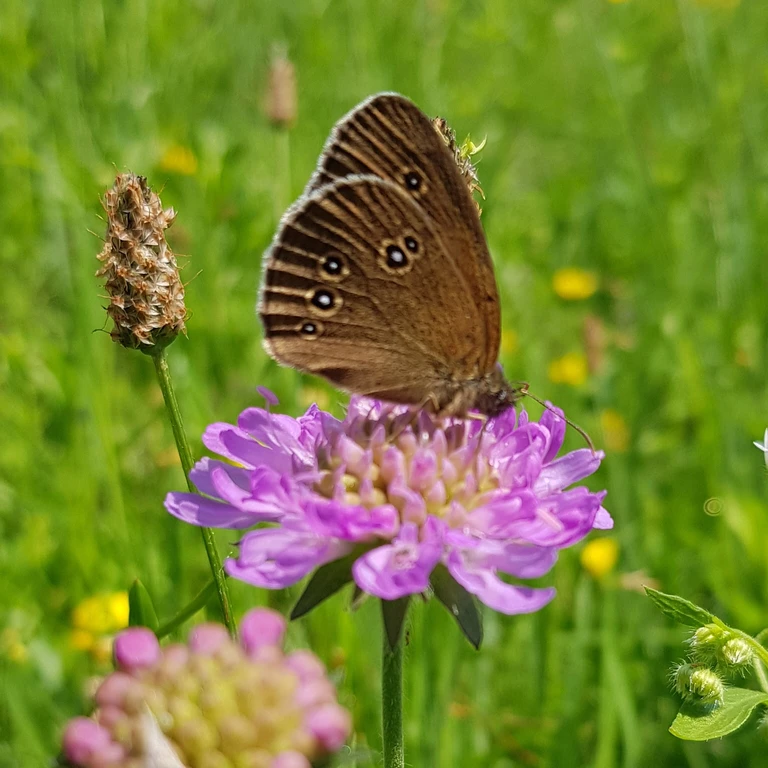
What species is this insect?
Aphantopus hyperantus
